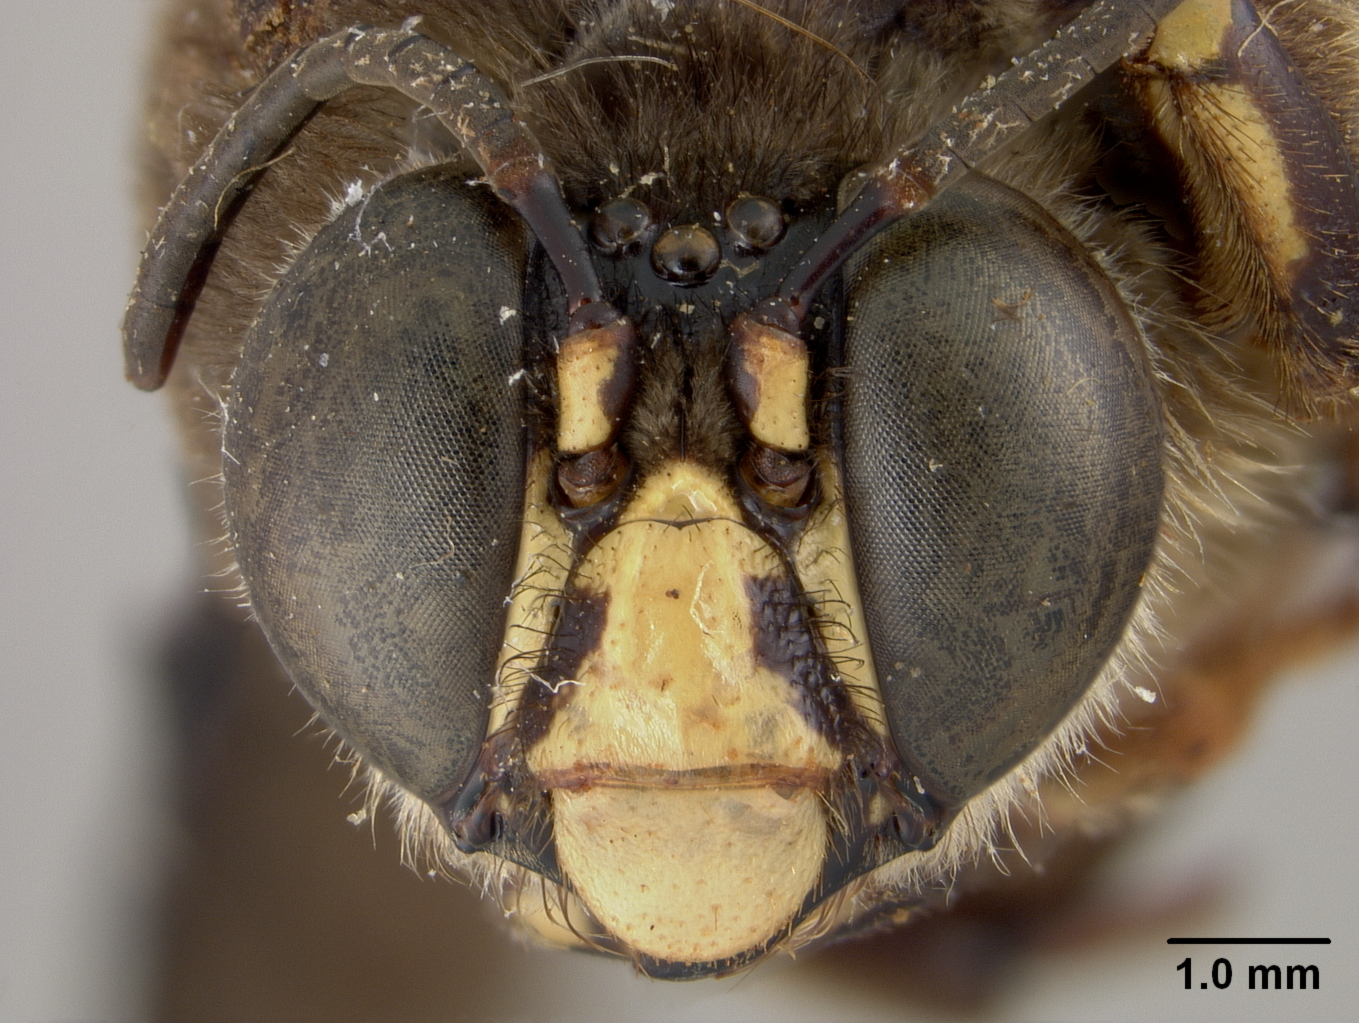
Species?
Epicharis phenacura
